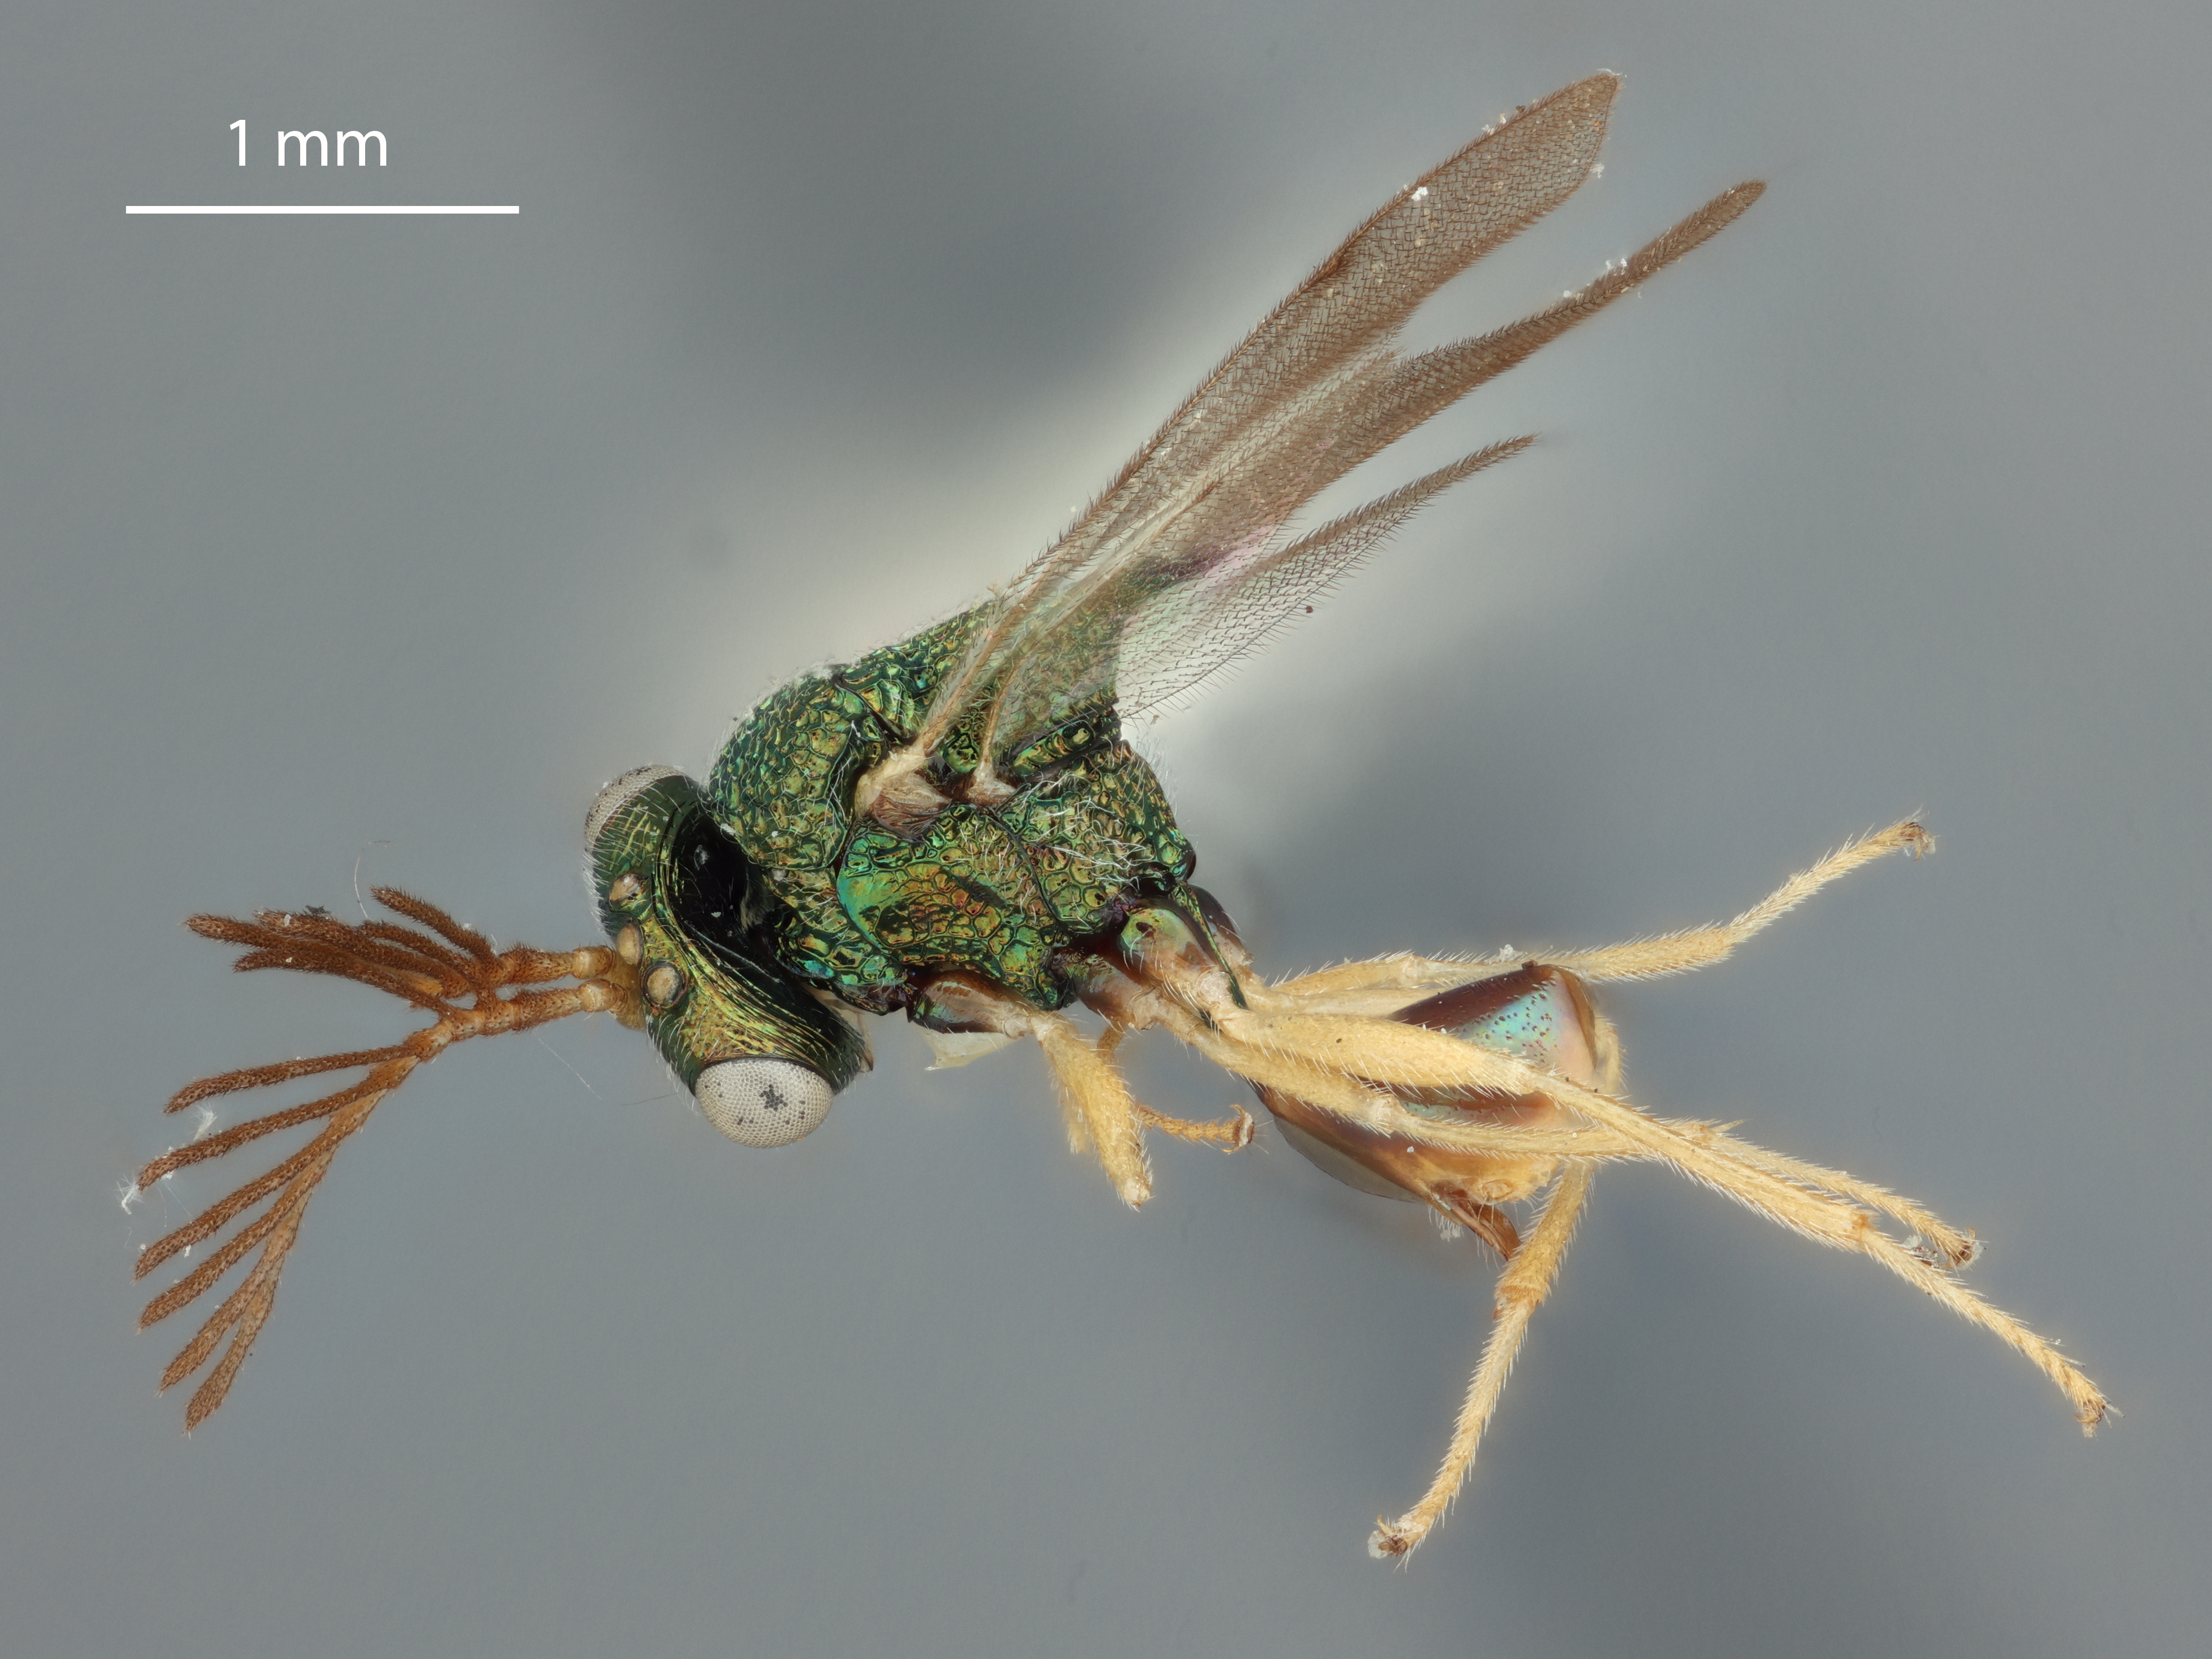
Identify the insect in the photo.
Schizaspidia brevifurcata
